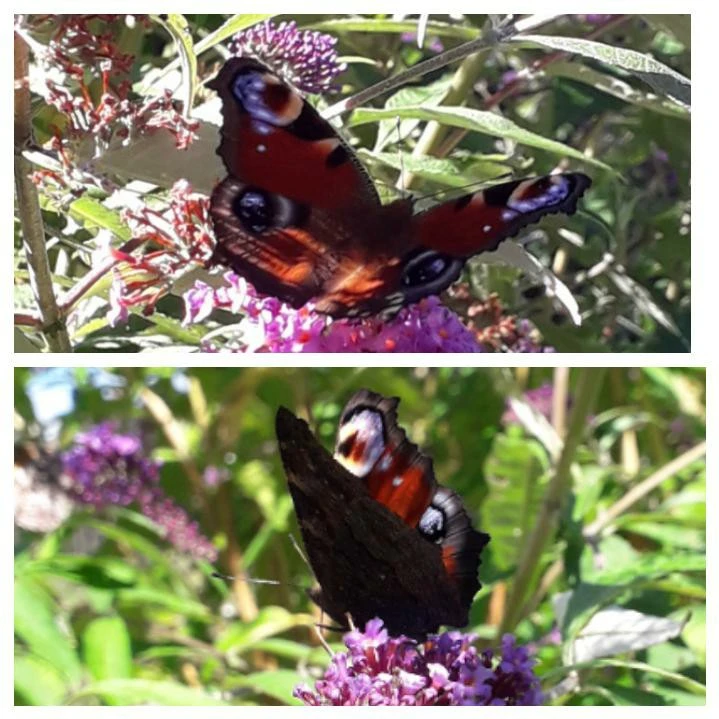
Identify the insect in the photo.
Aglais io
